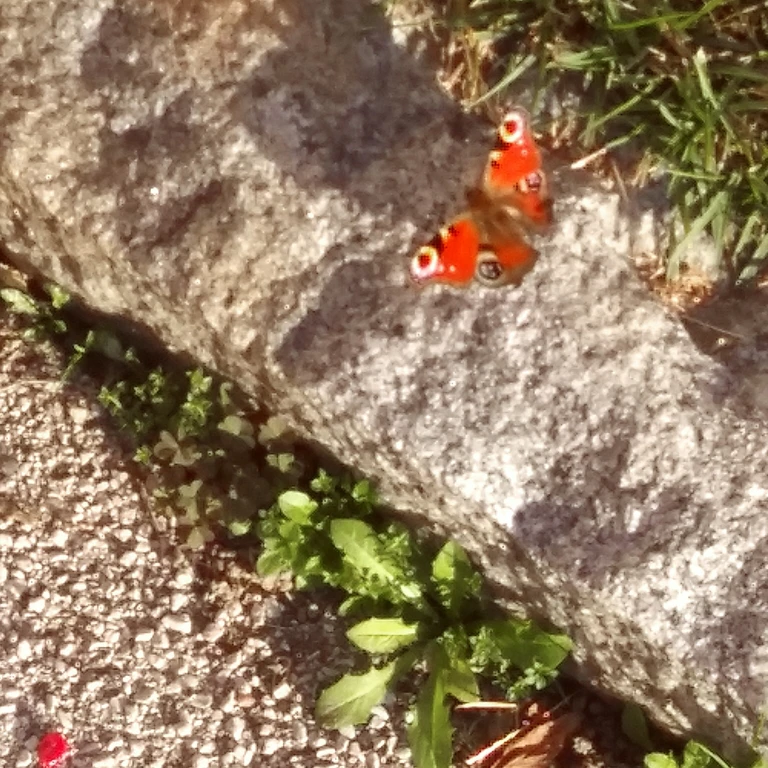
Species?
Aglais io
